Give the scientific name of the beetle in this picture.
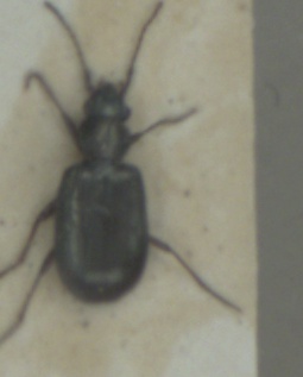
Bembidion punctulatum
